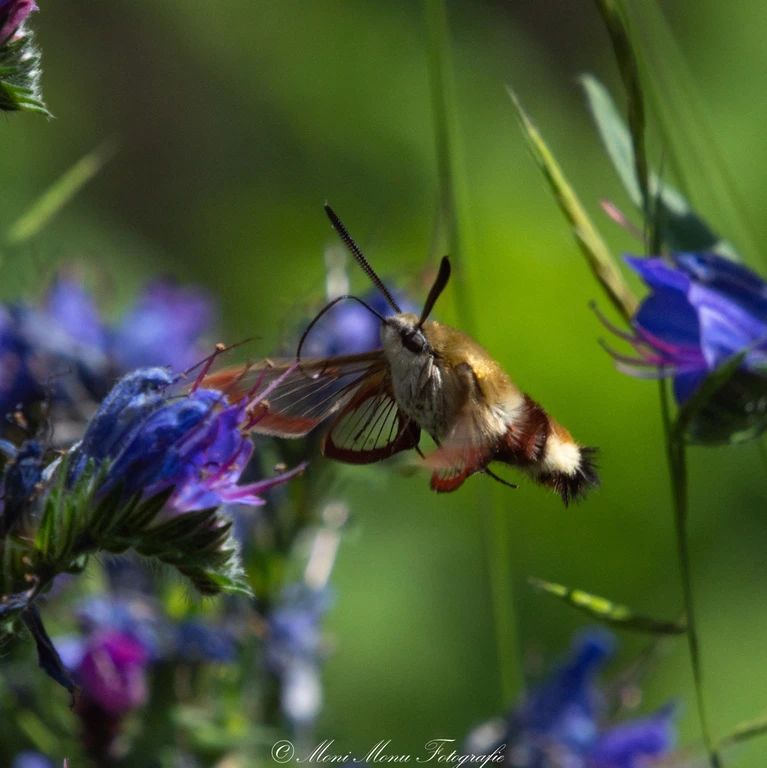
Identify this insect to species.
Hemaris fuciformis
